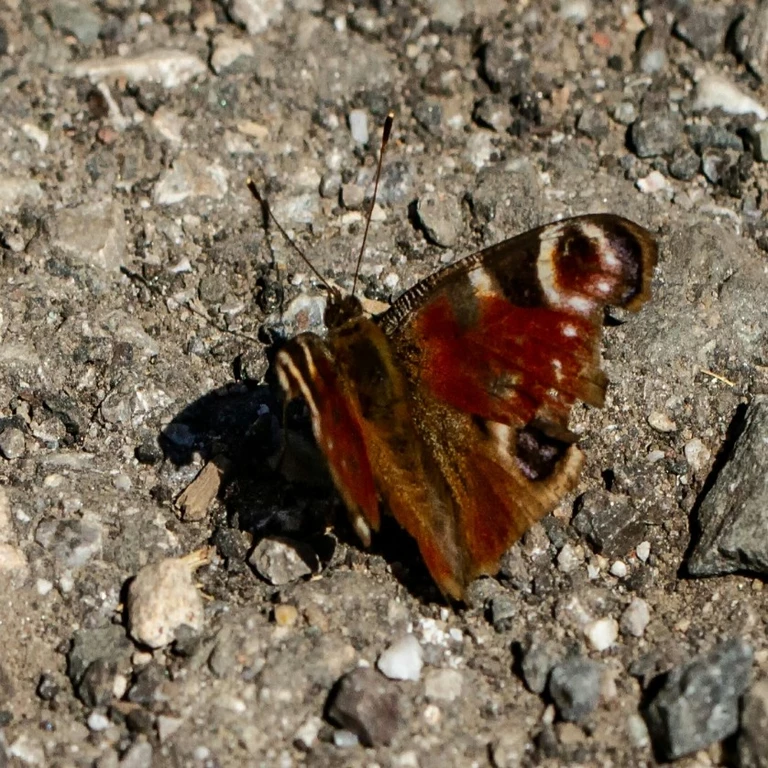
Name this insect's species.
Aglais io
